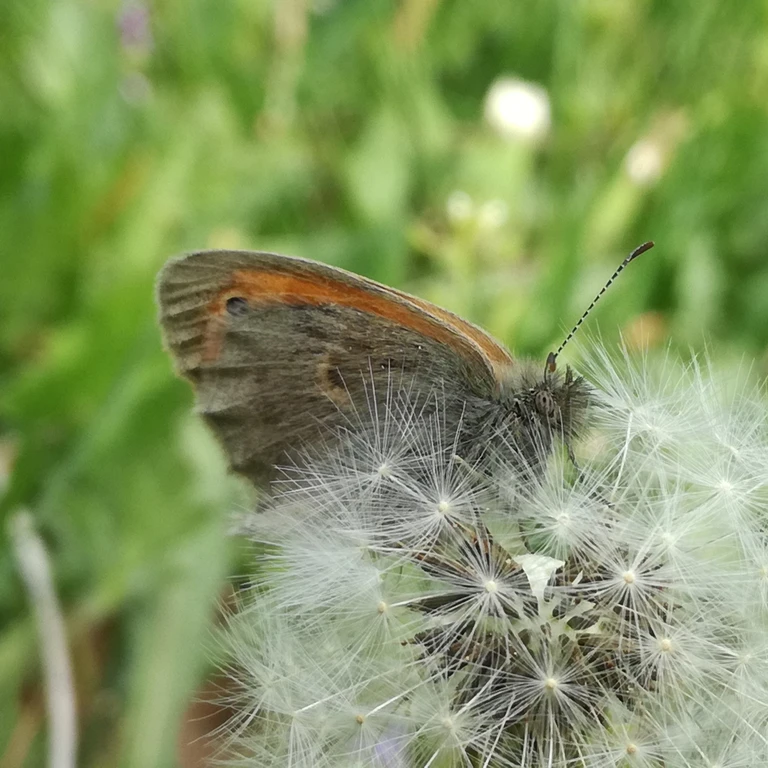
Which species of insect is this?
Coenonympha pamphilus
